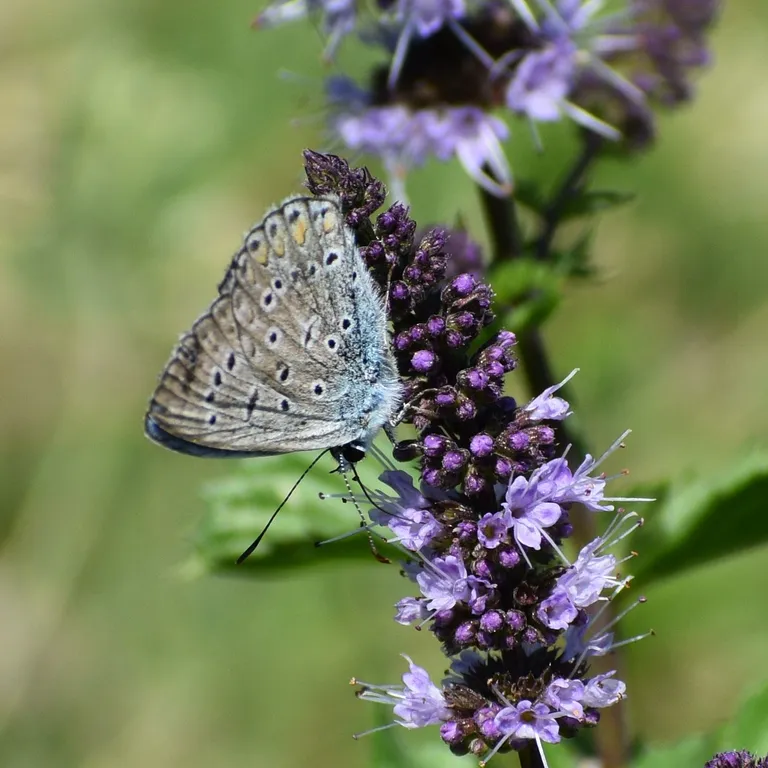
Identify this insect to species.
Polyommatus icarus
